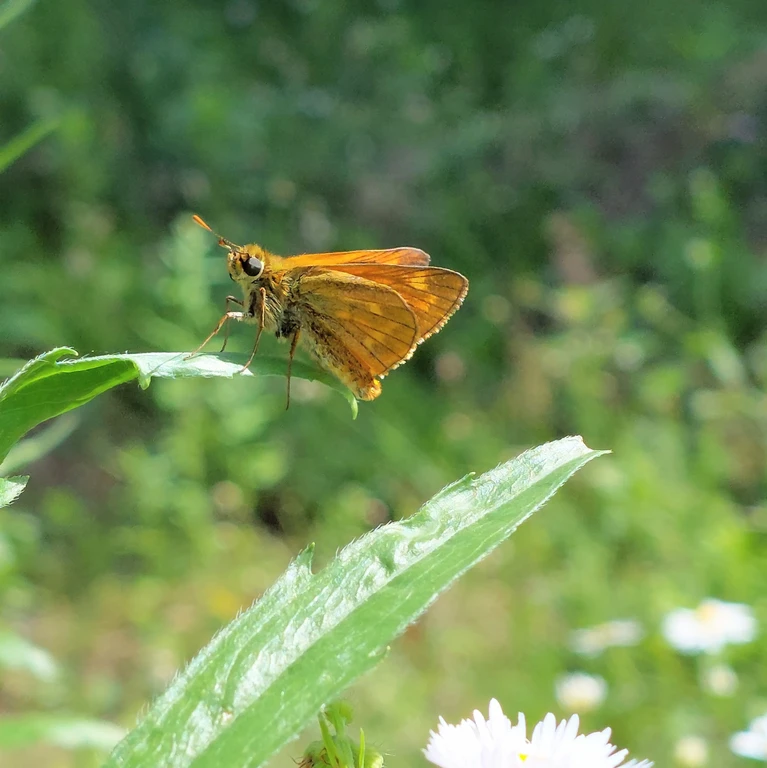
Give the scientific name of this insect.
Ochlodes sylvanus (also Ochlodes venata)
